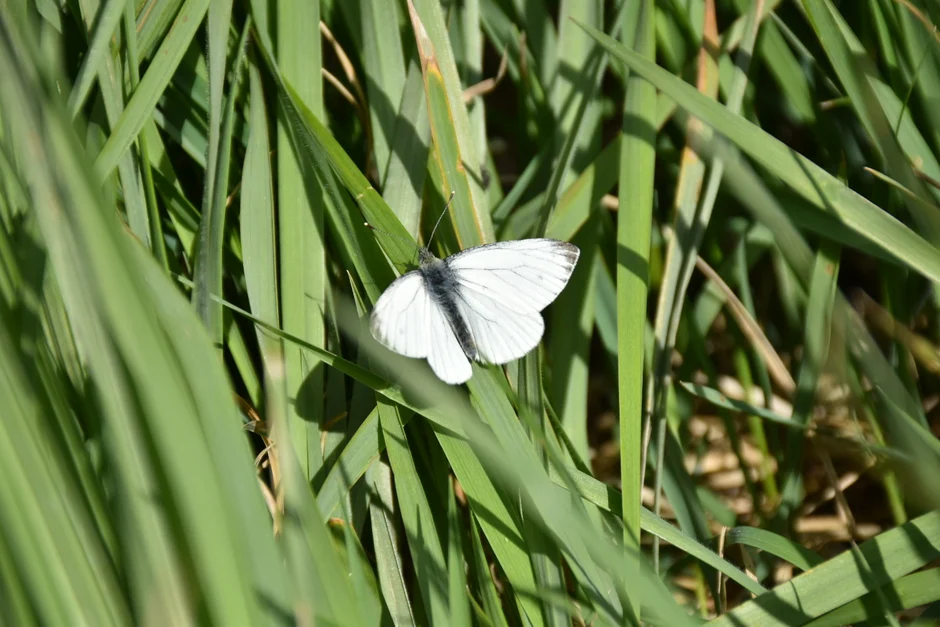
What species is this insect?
Pieris napi
